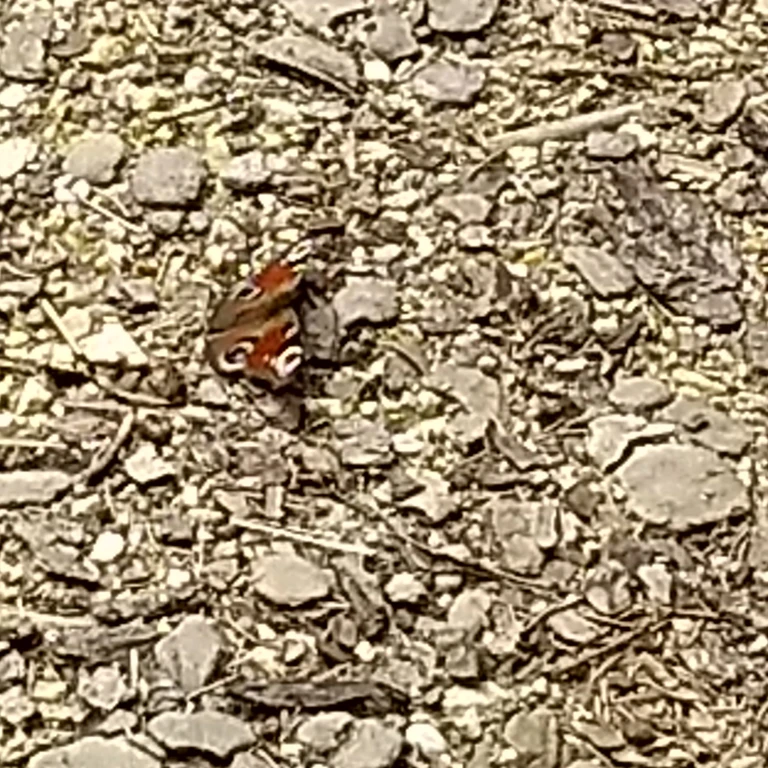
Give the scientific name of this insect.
Aglais io
